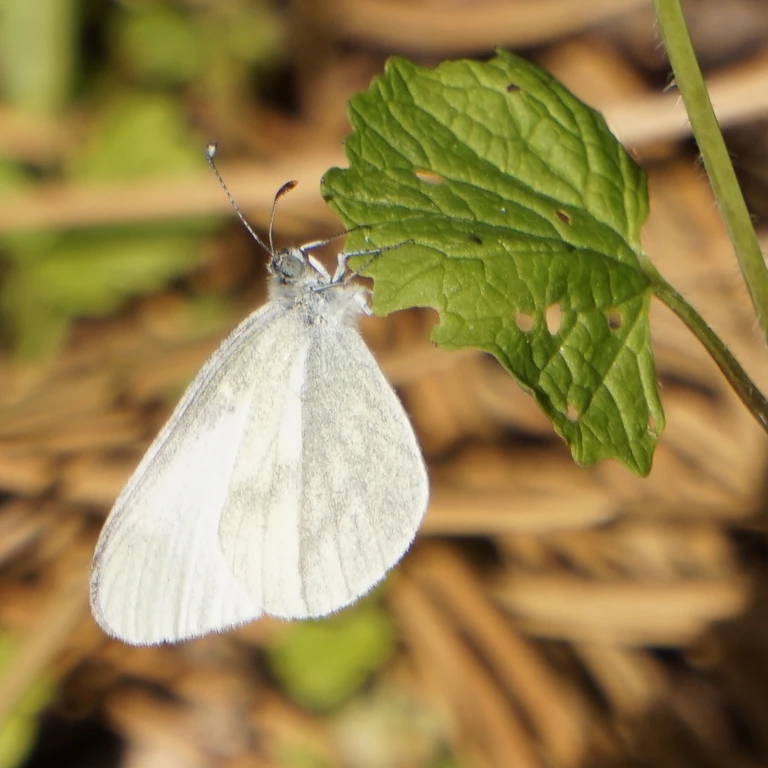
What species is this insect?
Leptidea sinapis/juvernica
